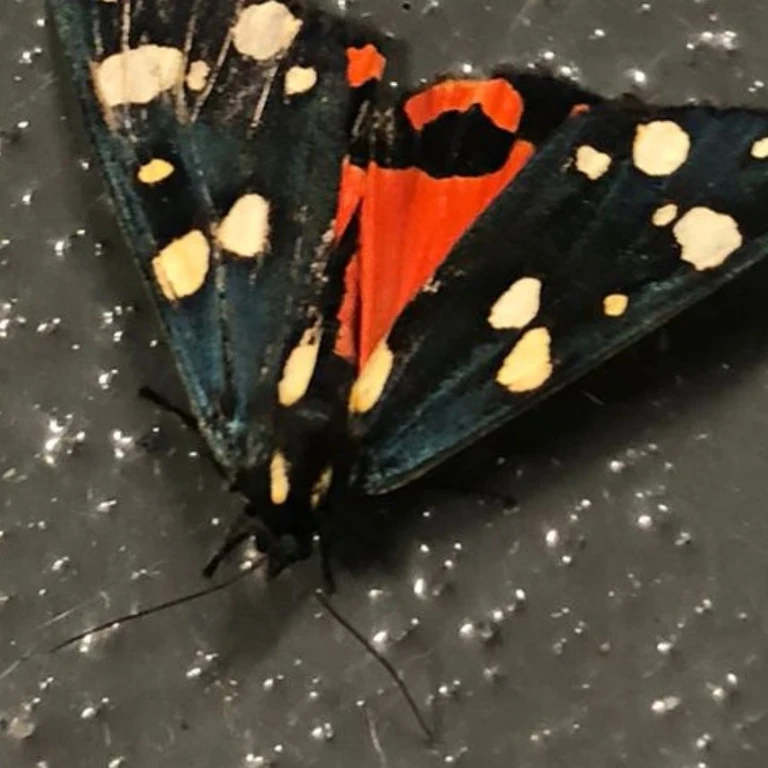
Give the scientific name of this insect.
Callimorpha dominula
